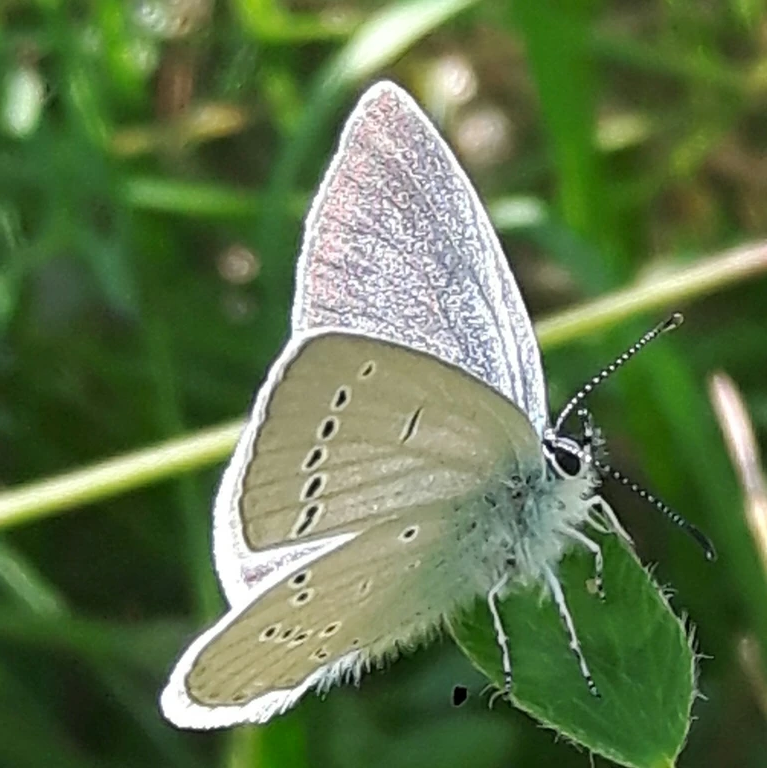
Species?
Cupido minimus
